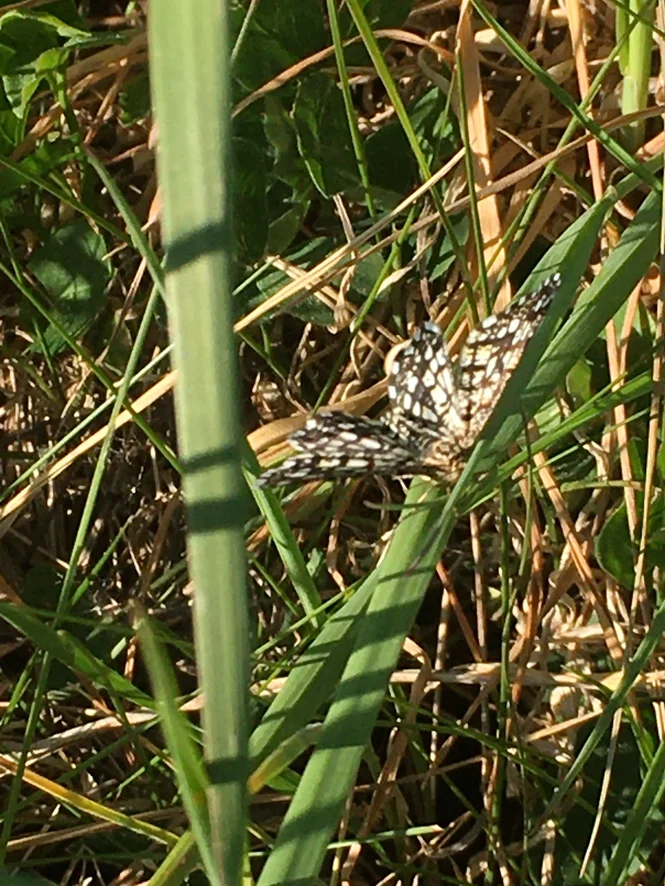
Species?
Chiasmia clathrata
